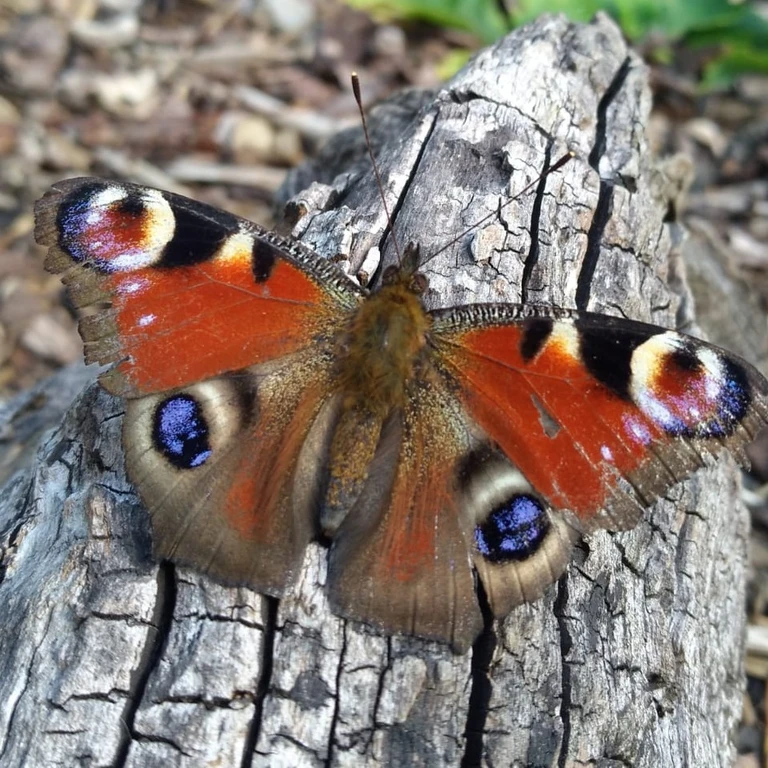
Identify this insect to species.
Aglais io
